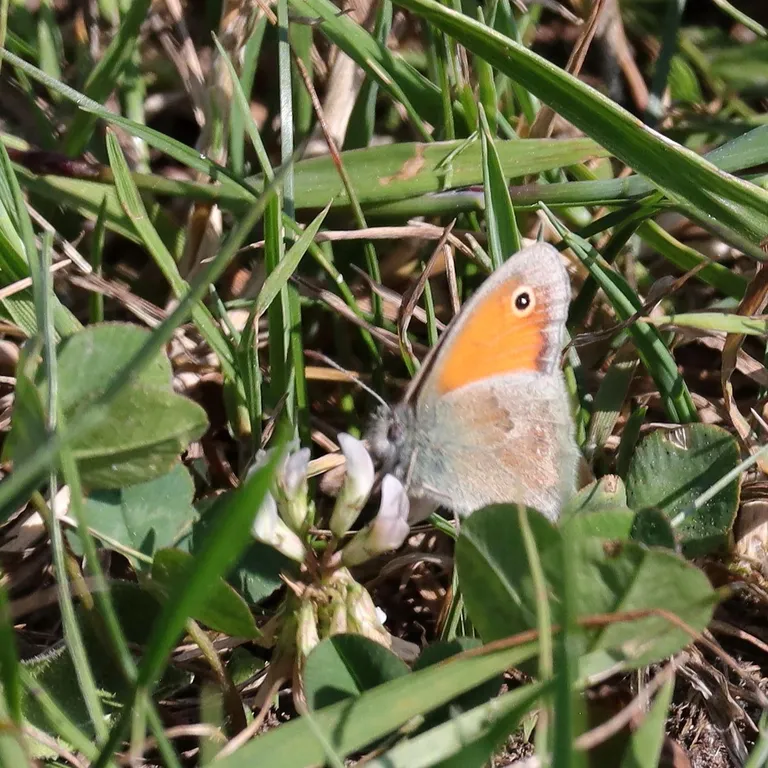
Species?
Coenonympha pamphilus
